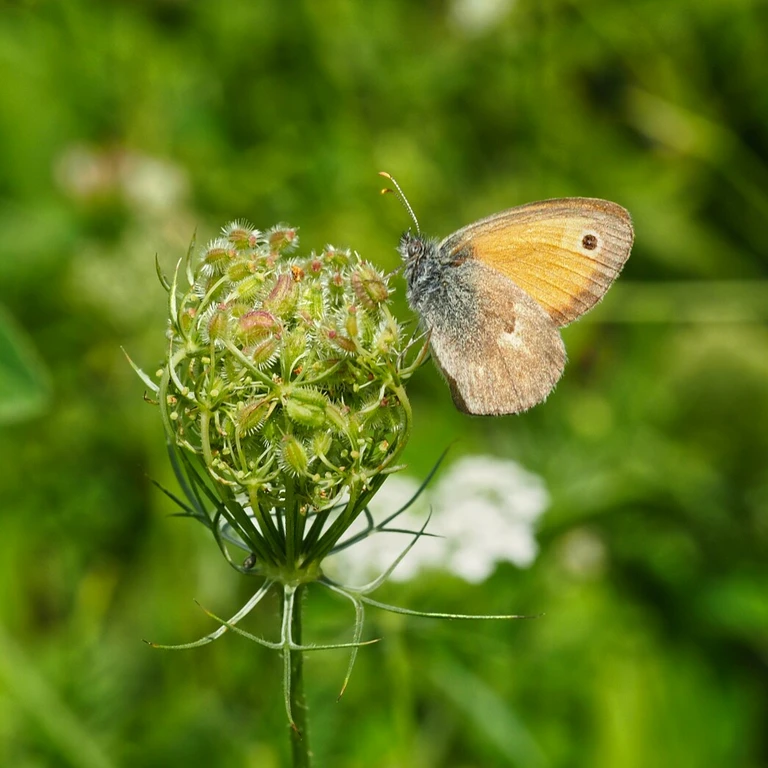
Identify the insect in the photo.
Coenonympha pamphilus
